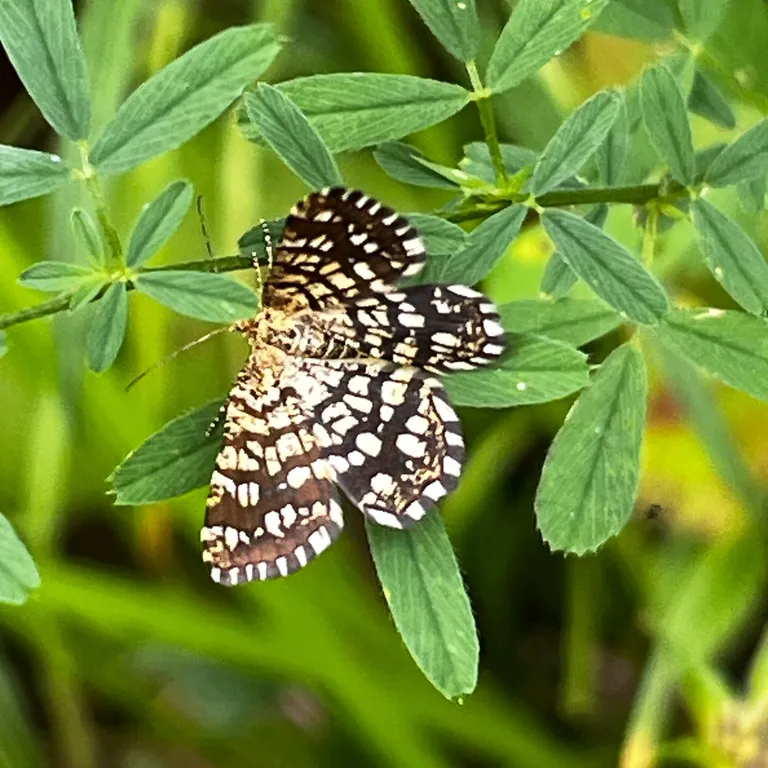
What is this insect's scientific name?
Chiasmia clathrata
